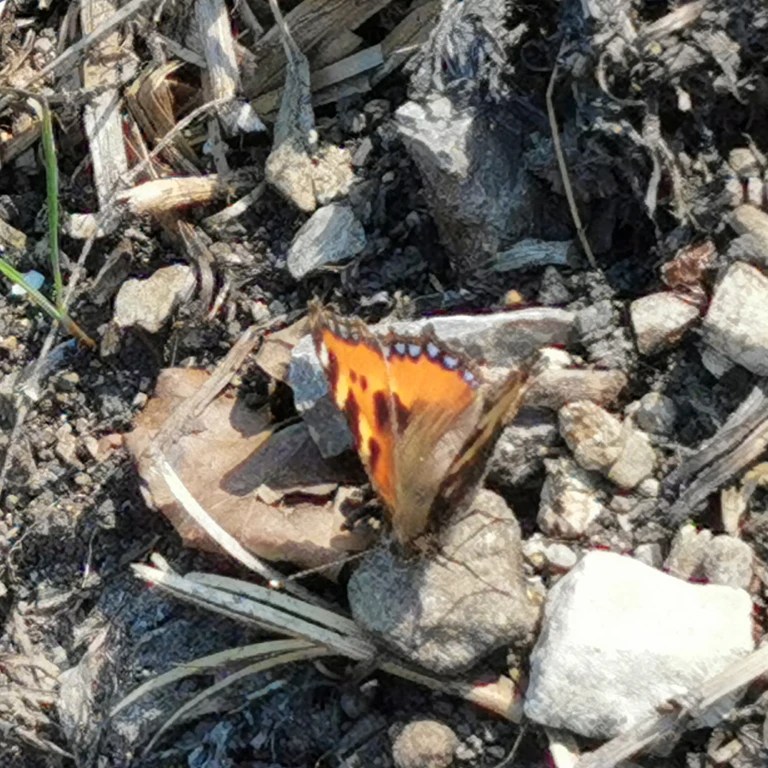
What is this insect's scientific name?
Aglais urticae
